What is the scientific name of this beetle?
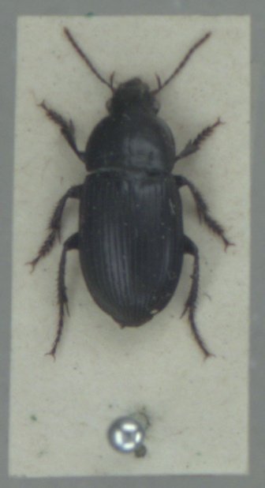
Harpalus serripes
